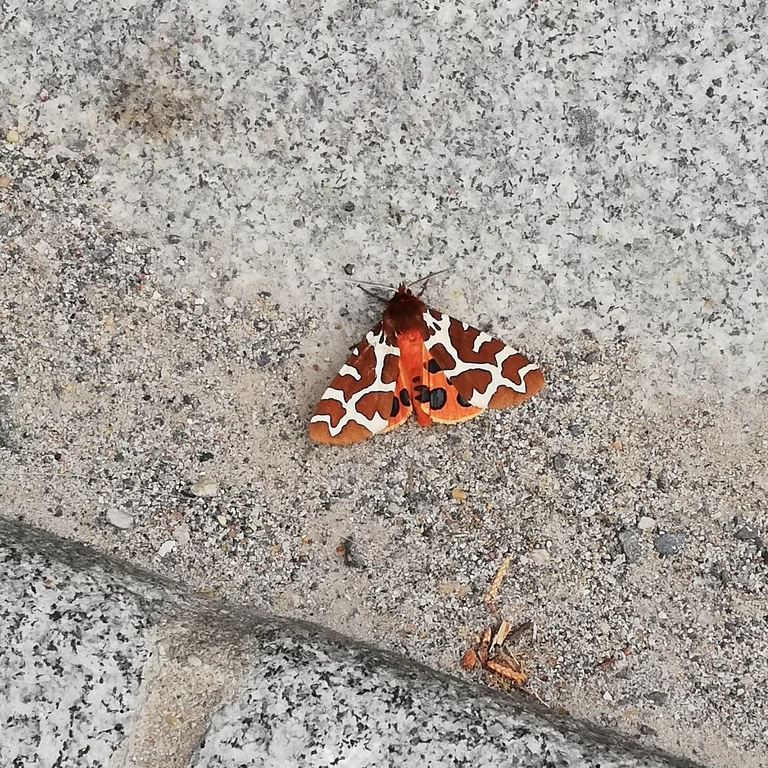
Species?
Arctia caja
